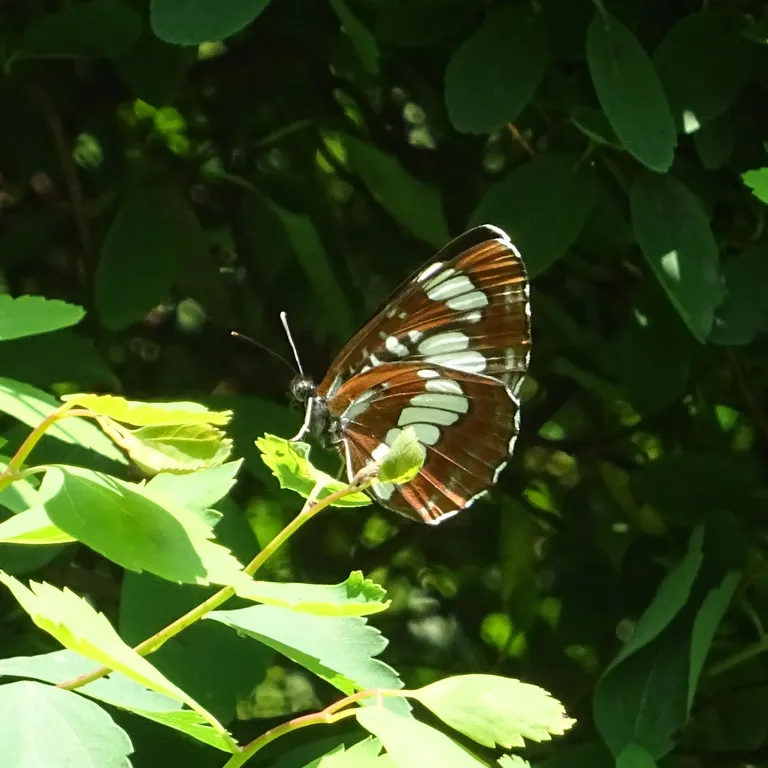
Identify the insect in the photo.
Neptis rivularis
